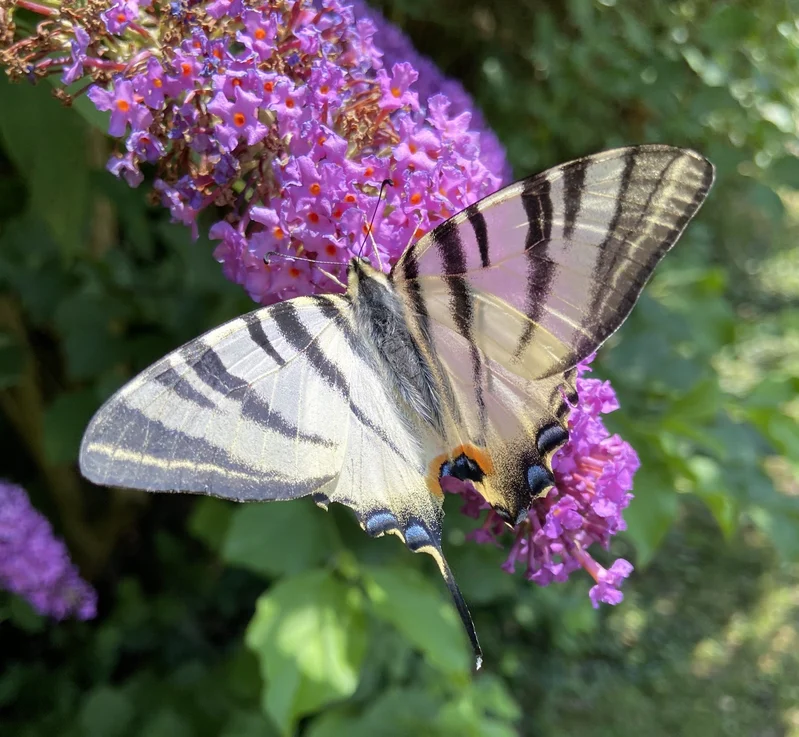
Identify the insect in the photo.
Iphiclides podalirius
